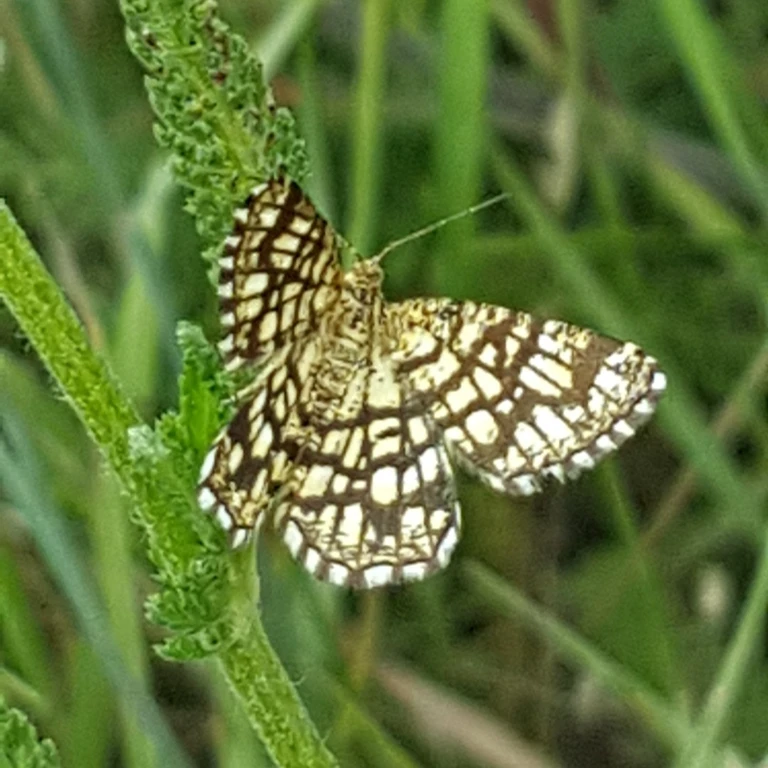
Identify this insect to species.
Chiasmia clathrata
